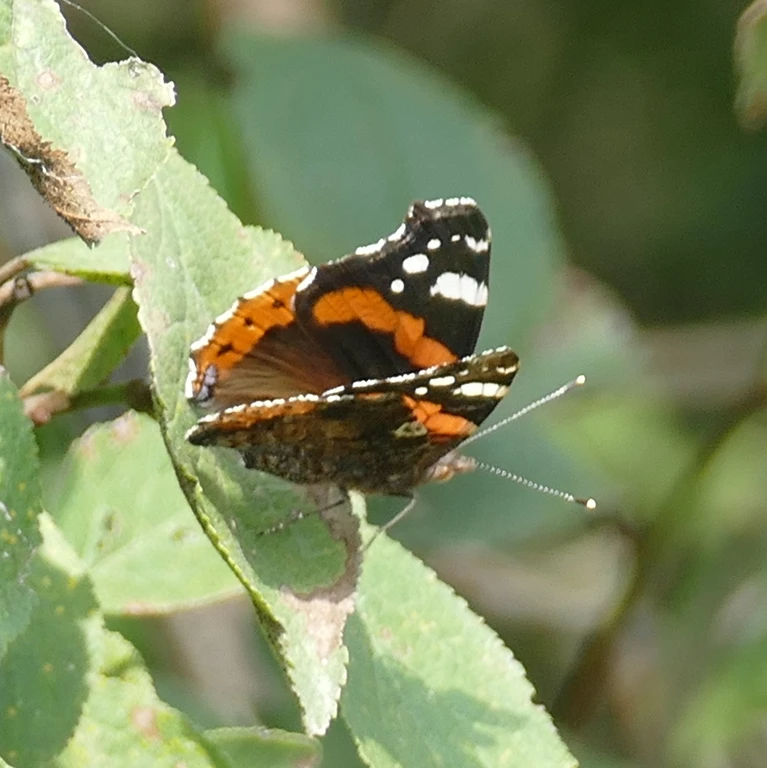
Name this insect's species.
Vanessa atalanta
